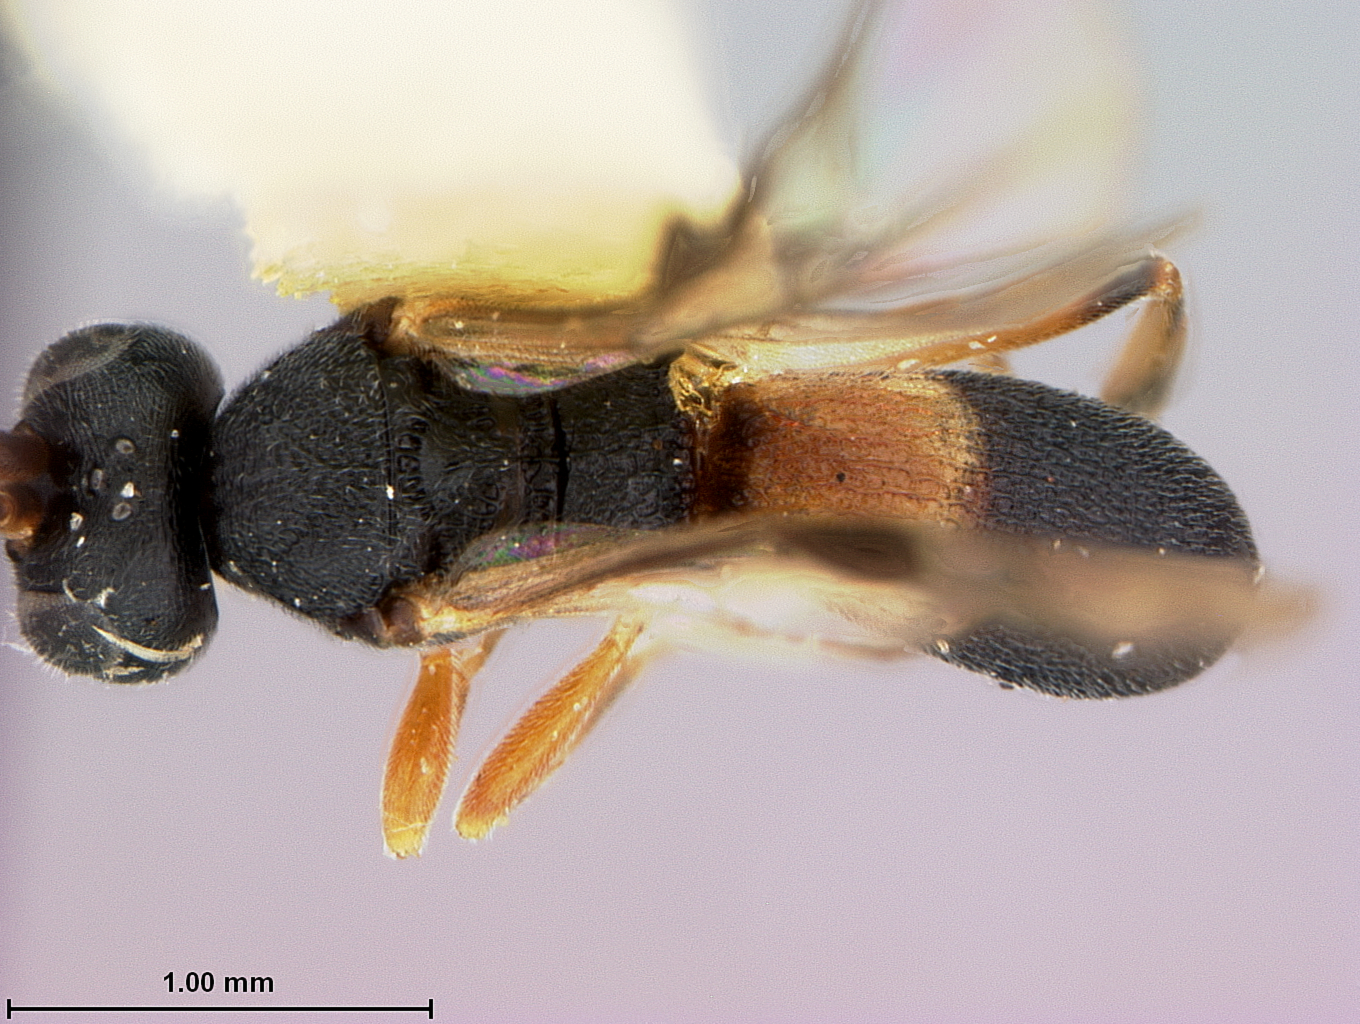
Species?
Chelonus bickleyi
